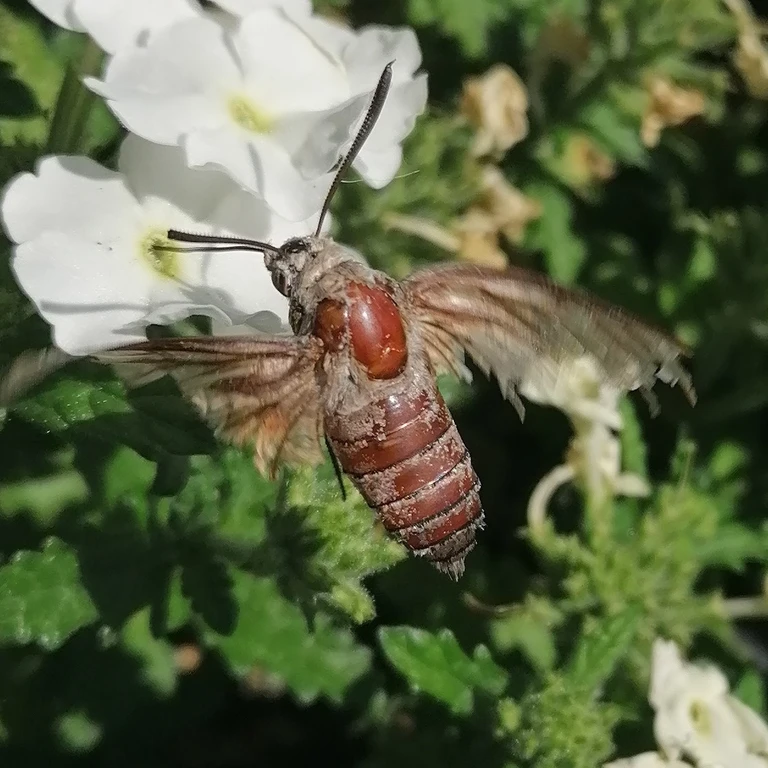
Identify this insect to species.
Macroglossum stellatarum
